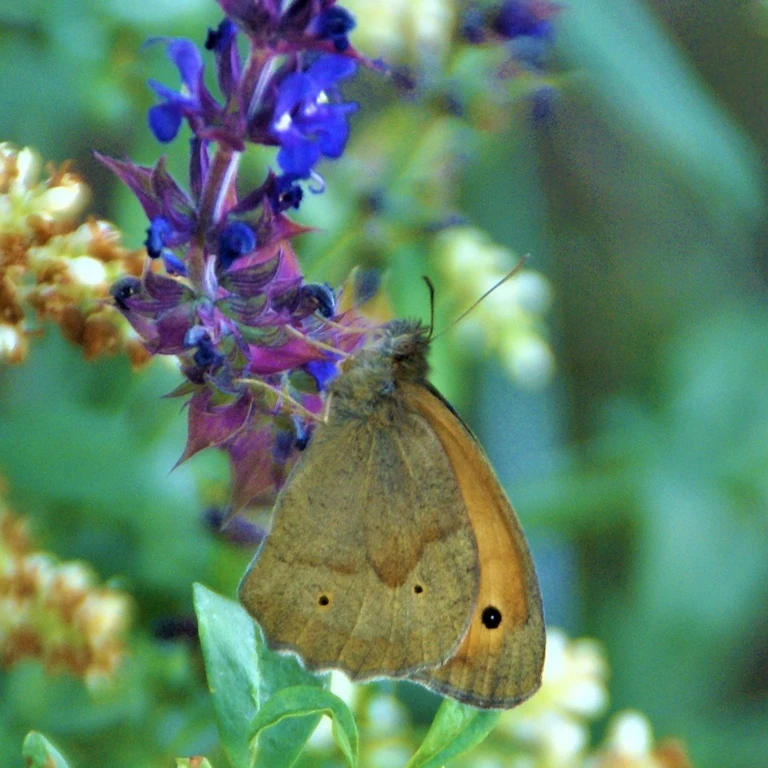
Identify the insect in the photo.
Maniola jurtina
